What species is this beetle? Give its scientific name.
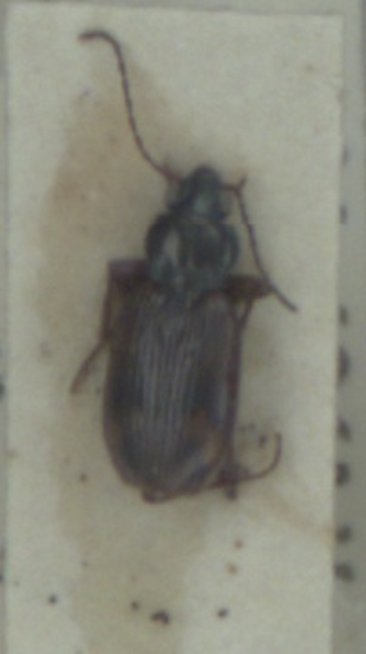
Bembidion dentellum
